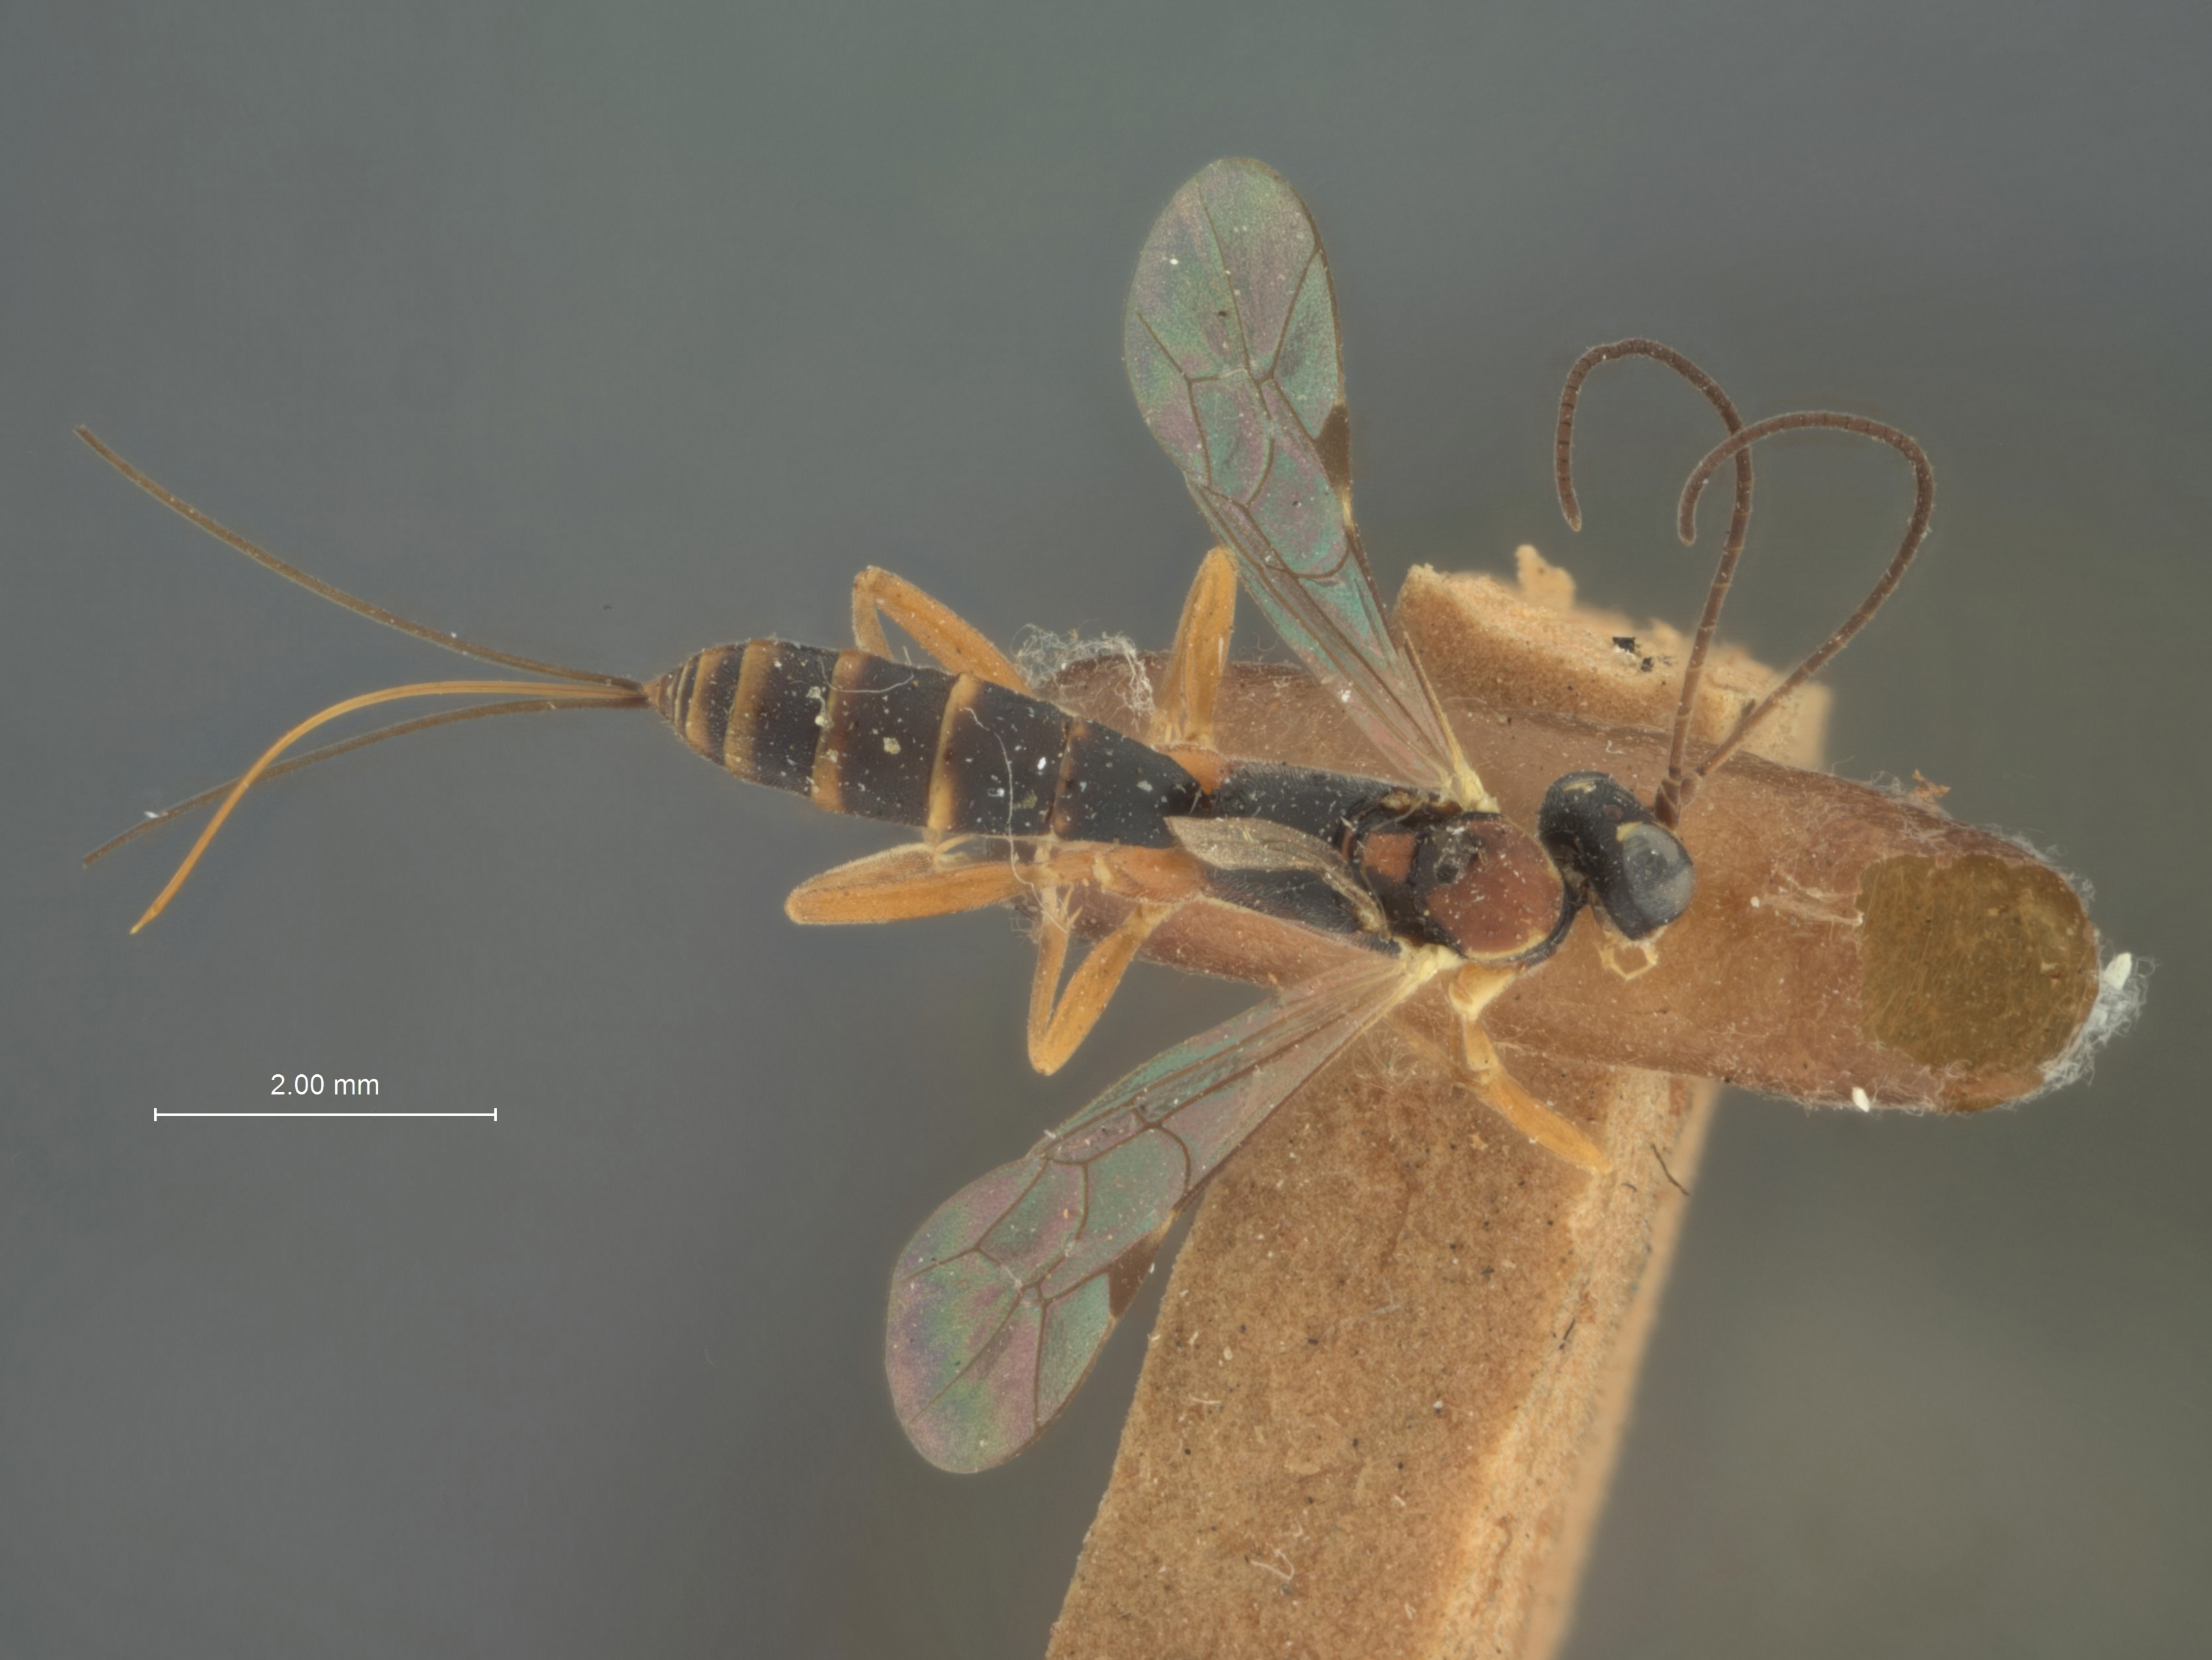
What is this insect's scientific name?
Meniscus dakrumae
